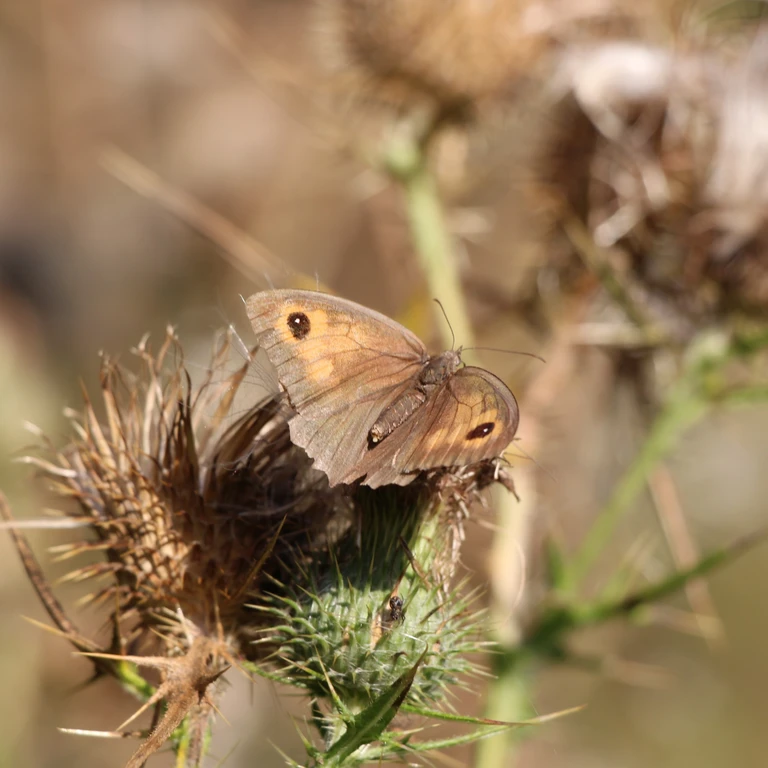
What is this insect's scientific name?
Maniola jurtina
